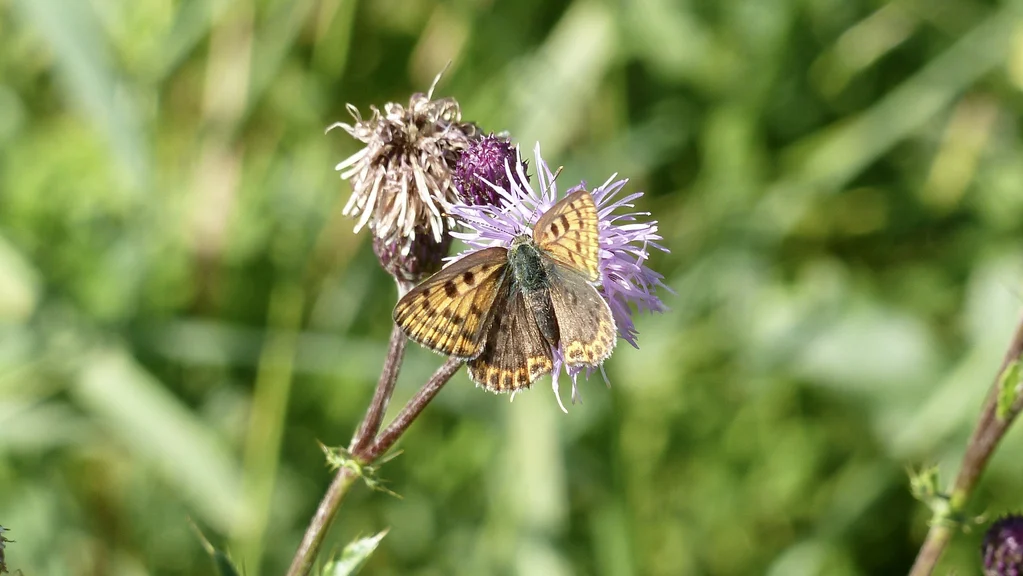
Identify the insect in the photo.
Lycaena tityrus (also Loweia tityrus)
